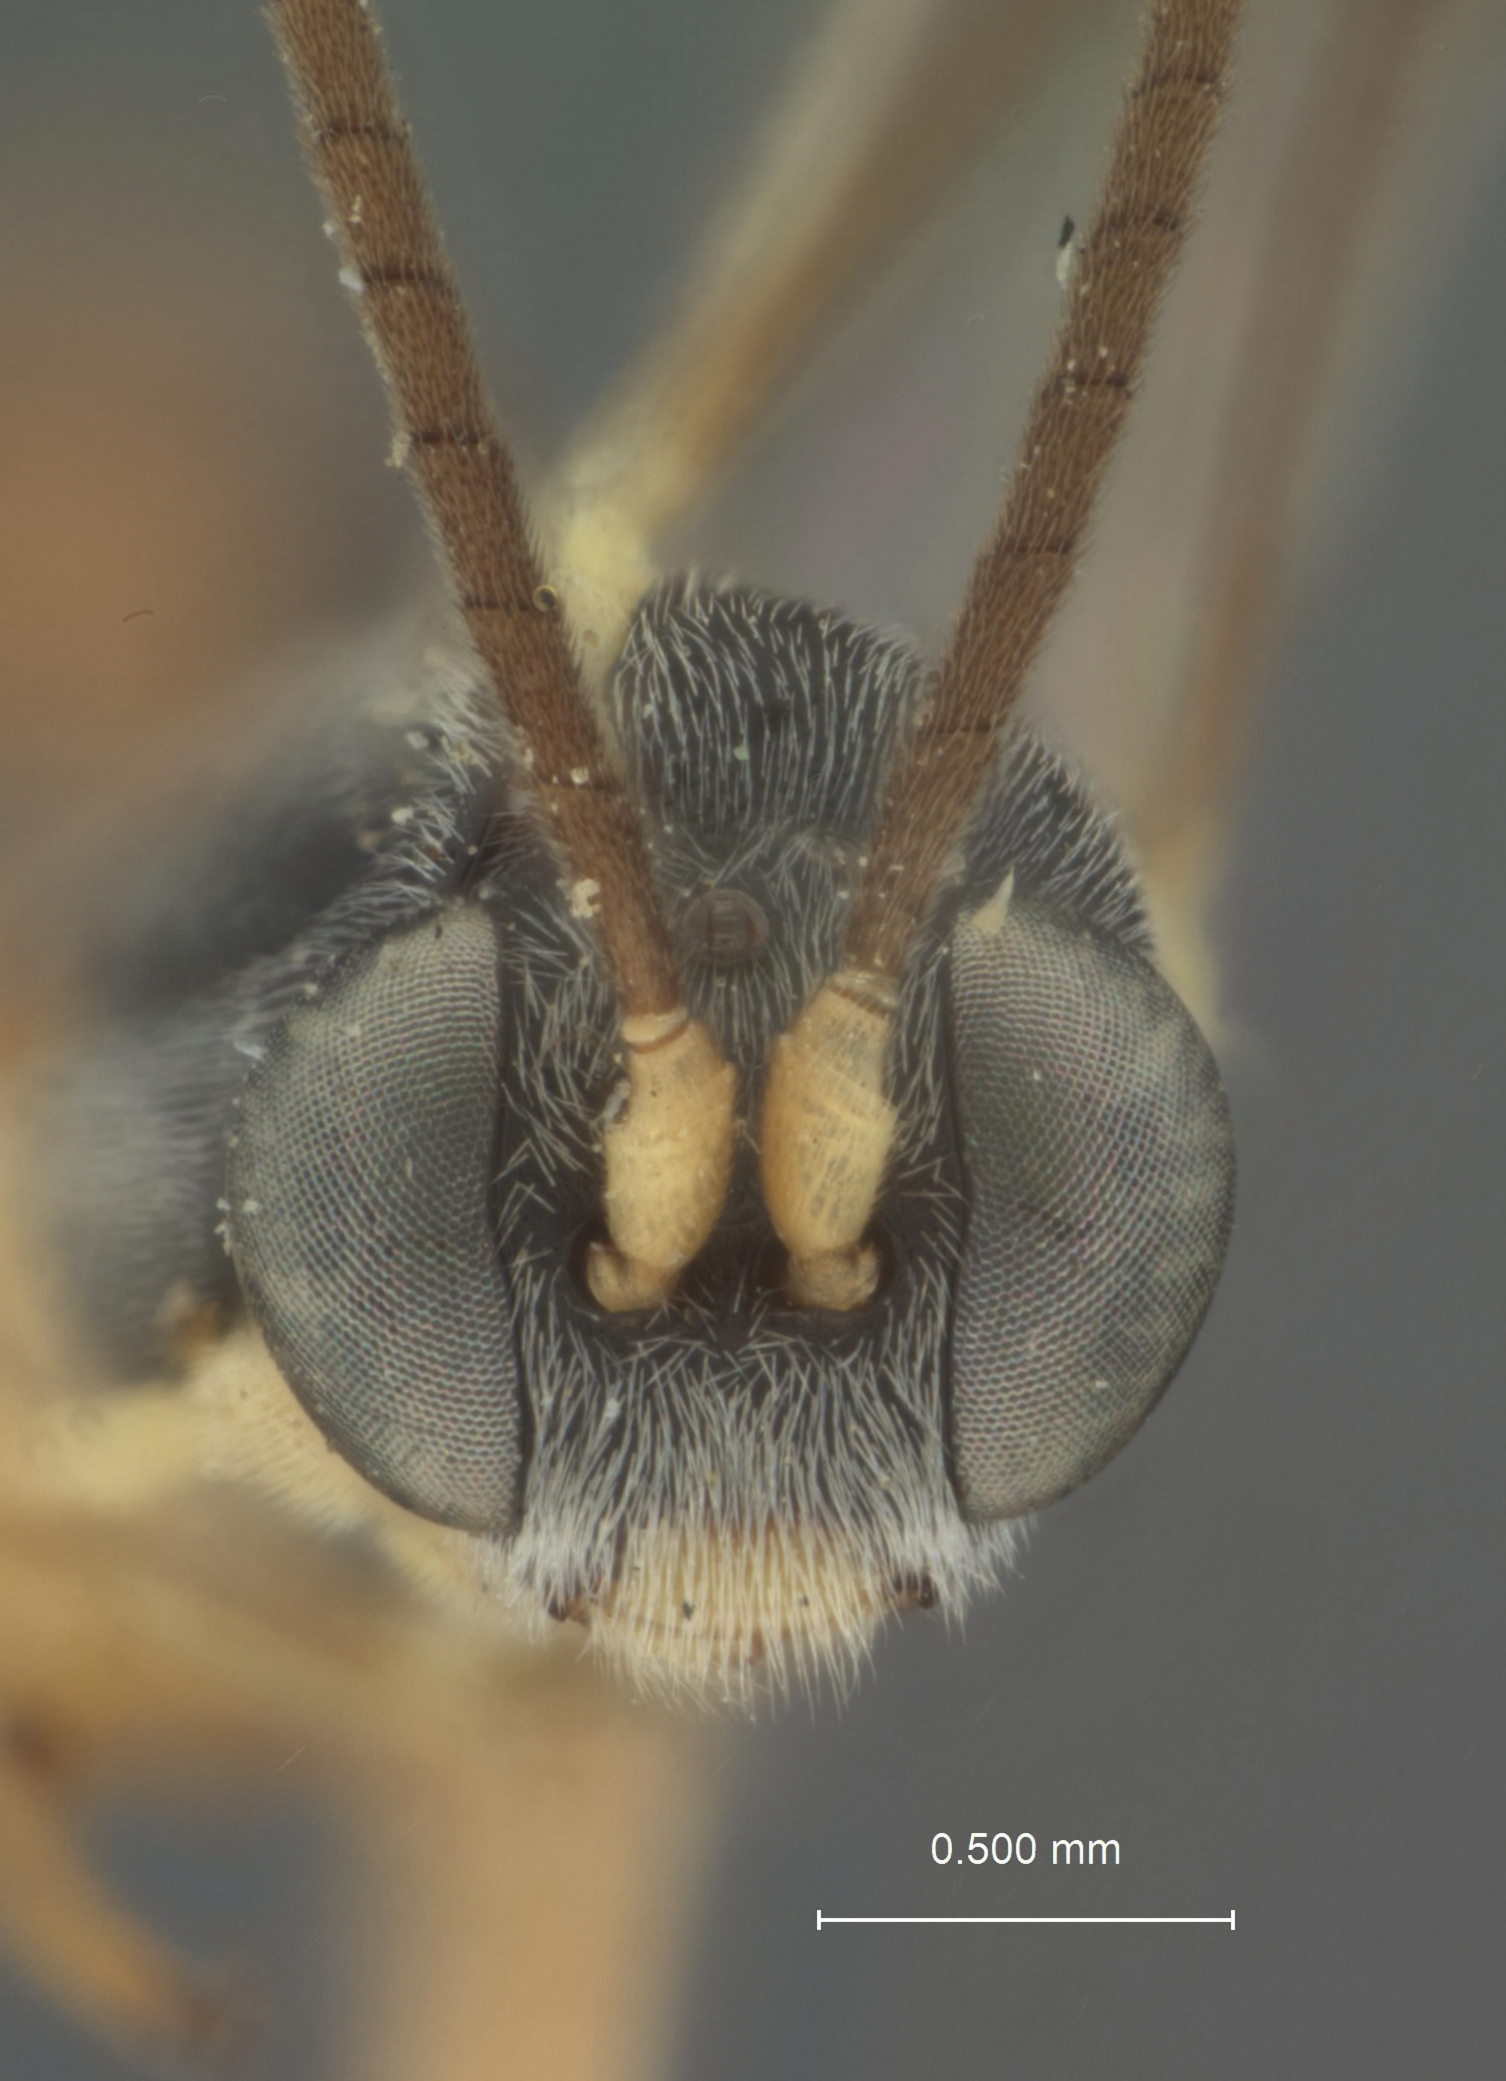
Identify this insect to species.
Limneria noctuae
